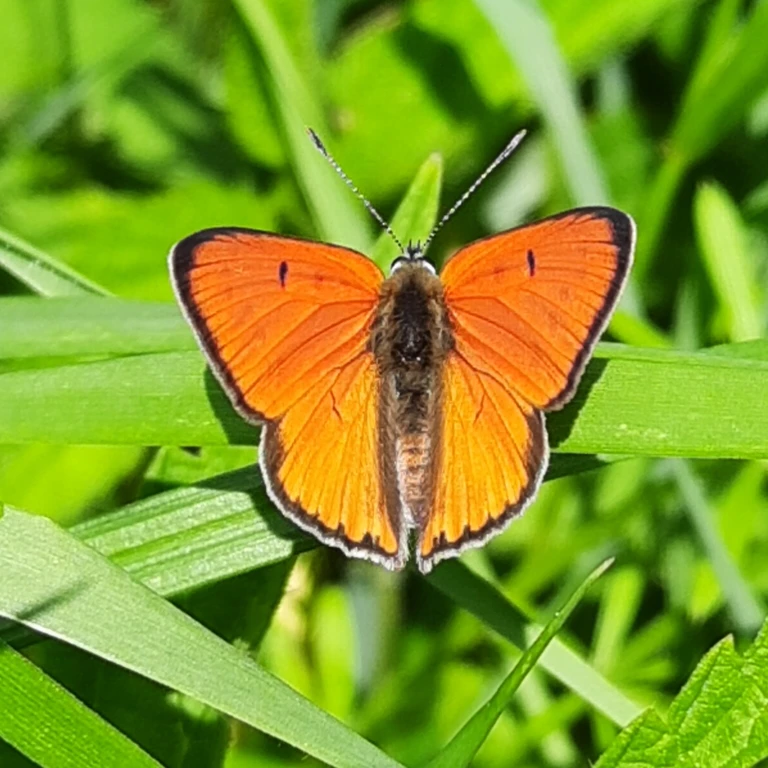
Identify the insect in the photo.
Lycaena dispar
